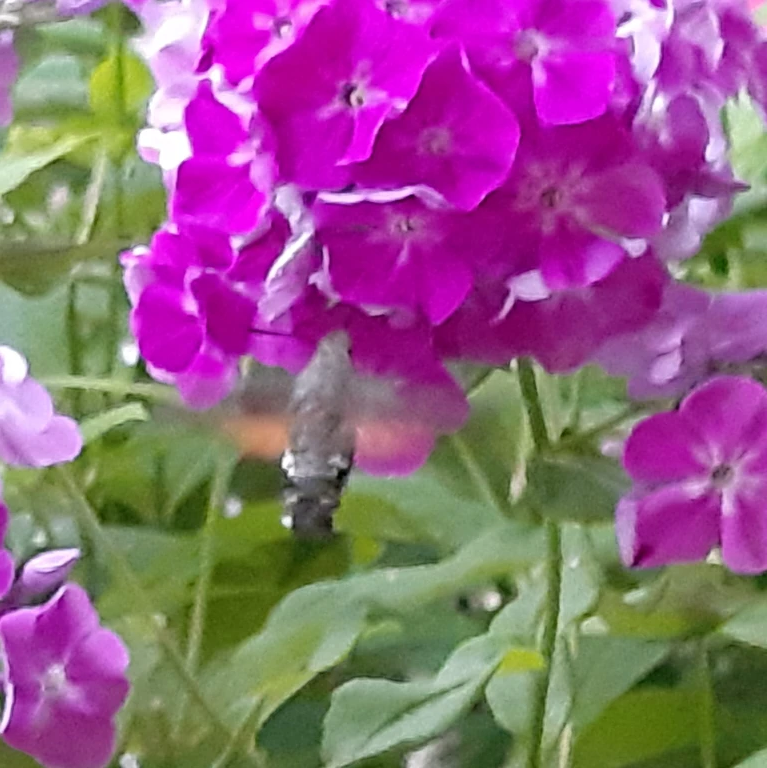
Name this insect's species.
Macroglossum stellatarum
